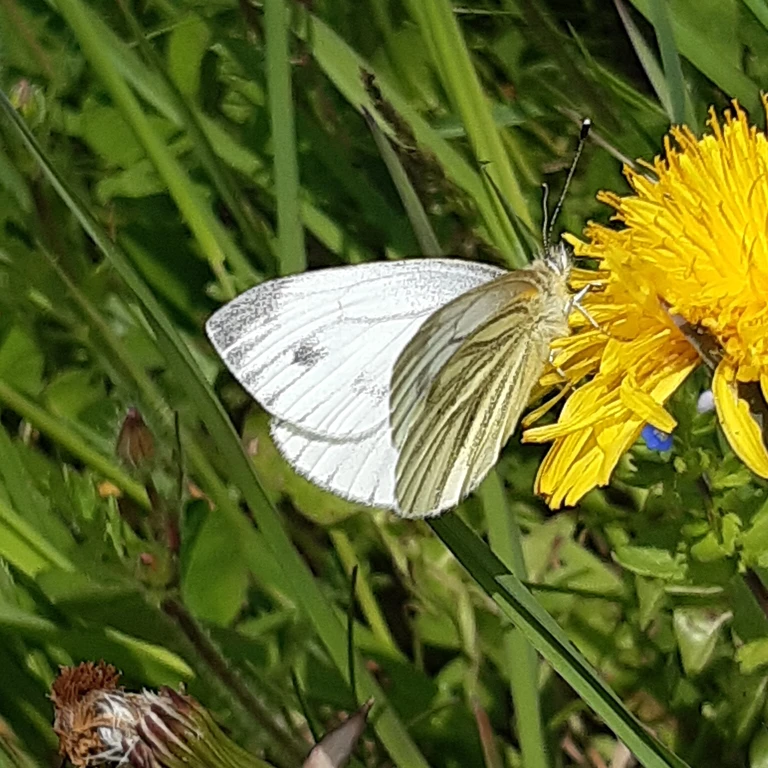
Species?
Pieris napi
